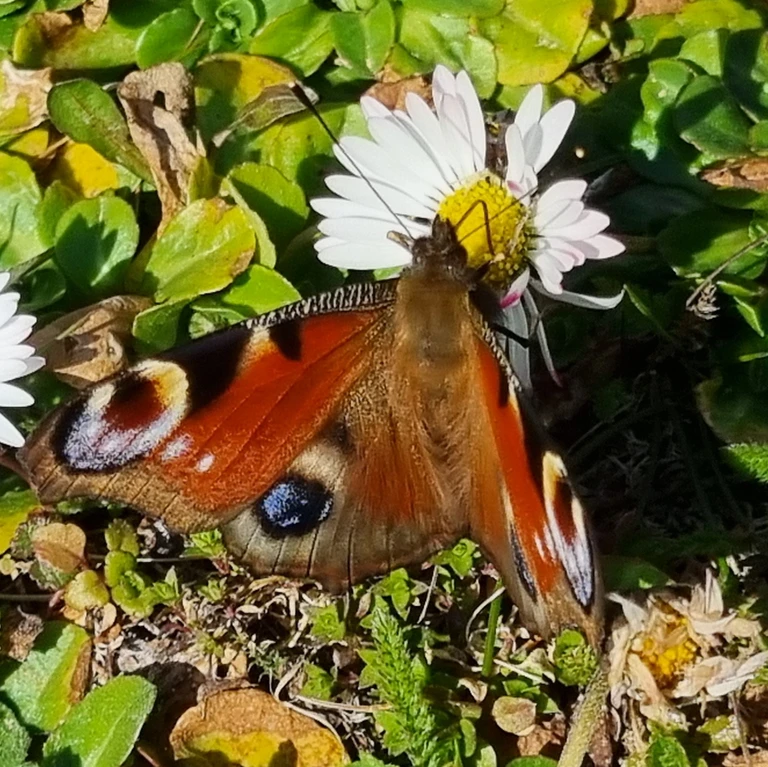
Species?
Aglais io
